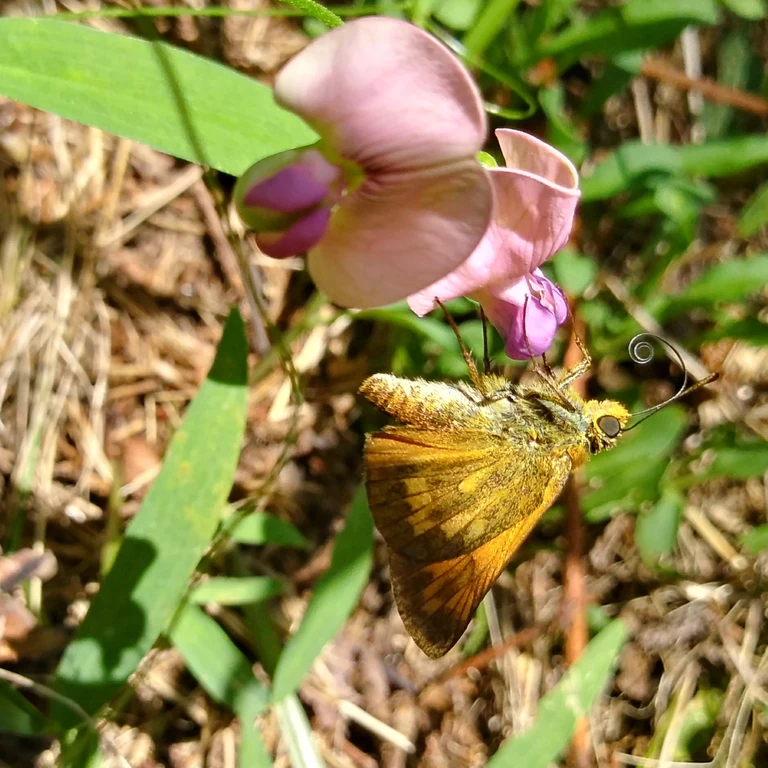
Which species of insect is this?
Ochlodes sylvanus (also Ochlodes venata)
